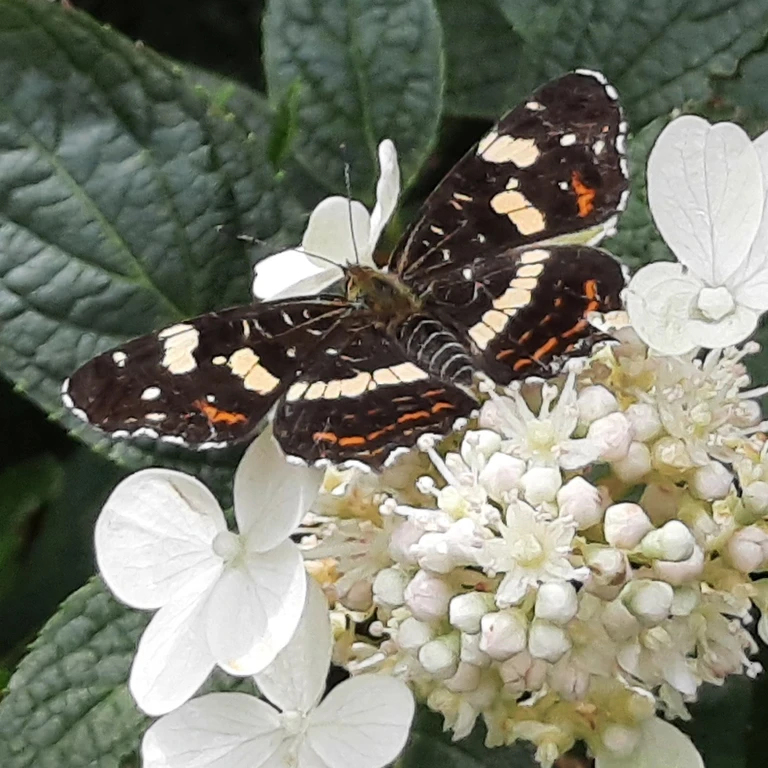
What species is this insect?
Araschnia levana
